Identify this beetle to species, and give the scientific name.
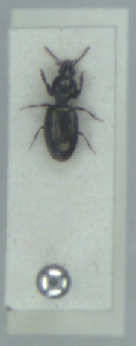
Dyschirius tristis
